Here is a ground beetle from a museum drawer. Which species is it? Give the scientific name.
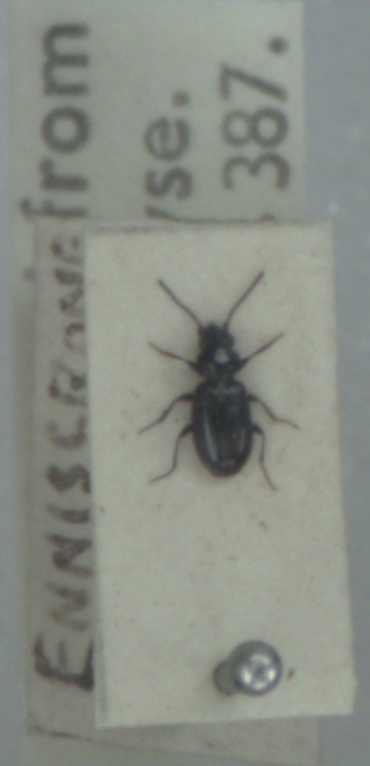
Bembidion minimum
